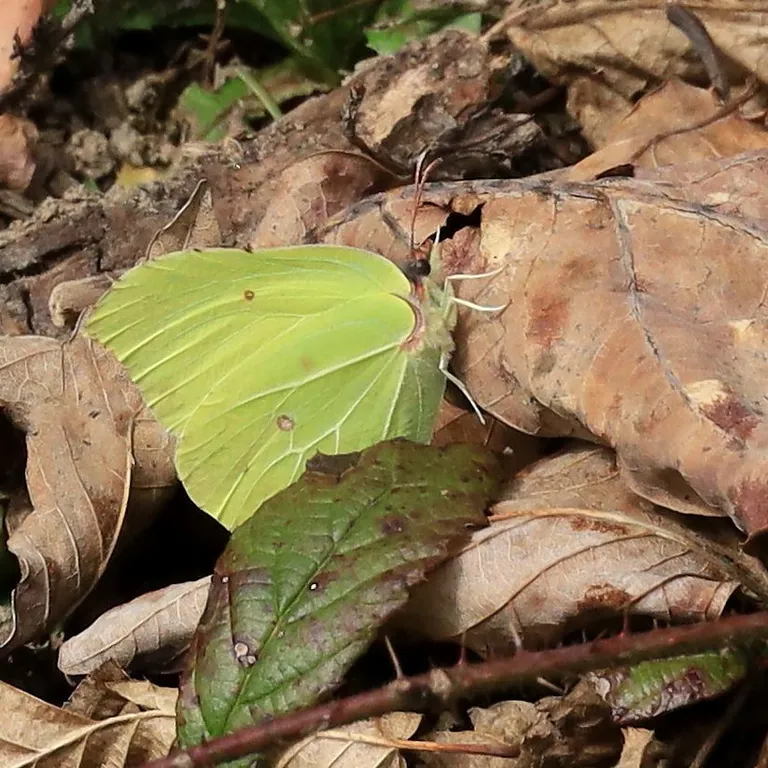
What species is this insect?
Gonepteryx rhamni
